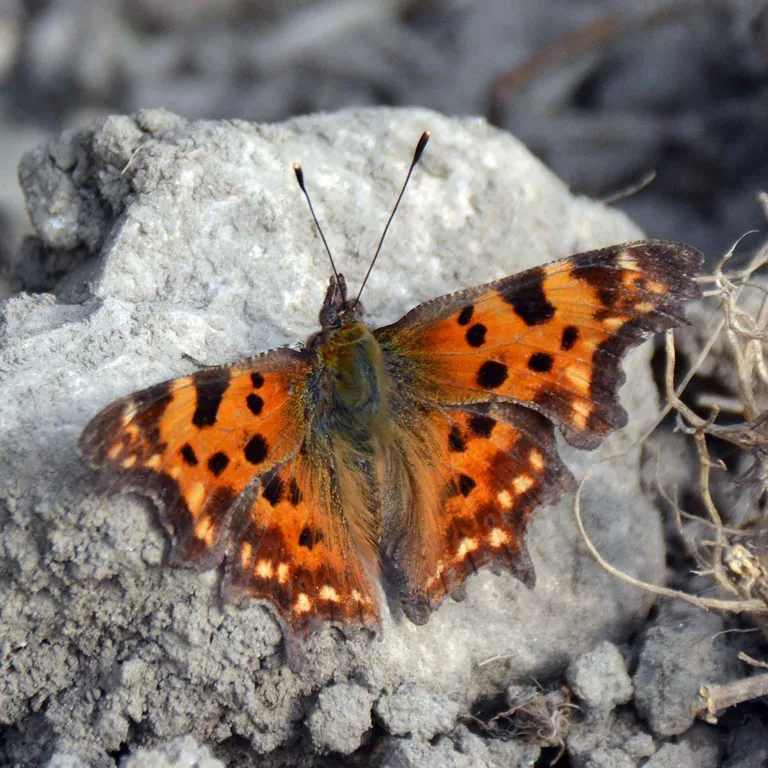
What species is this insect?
Polygonia c-album
